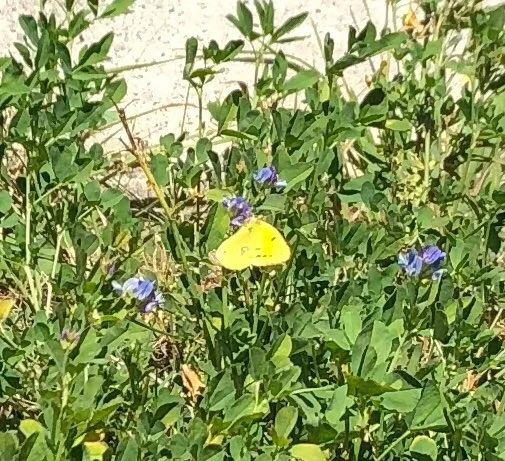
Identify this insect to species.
Colias croceus
